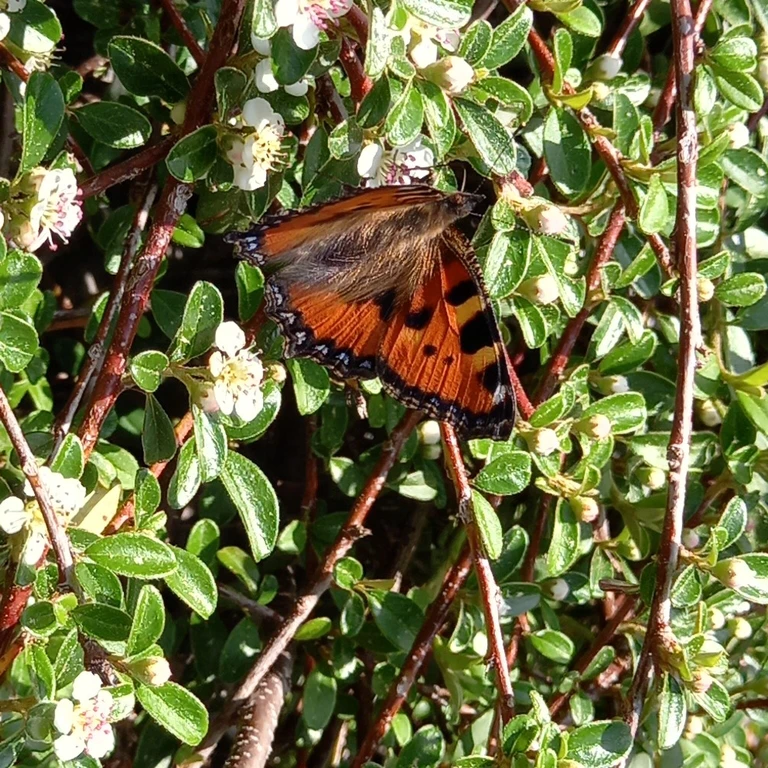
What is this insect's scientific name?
Aglais urticae
